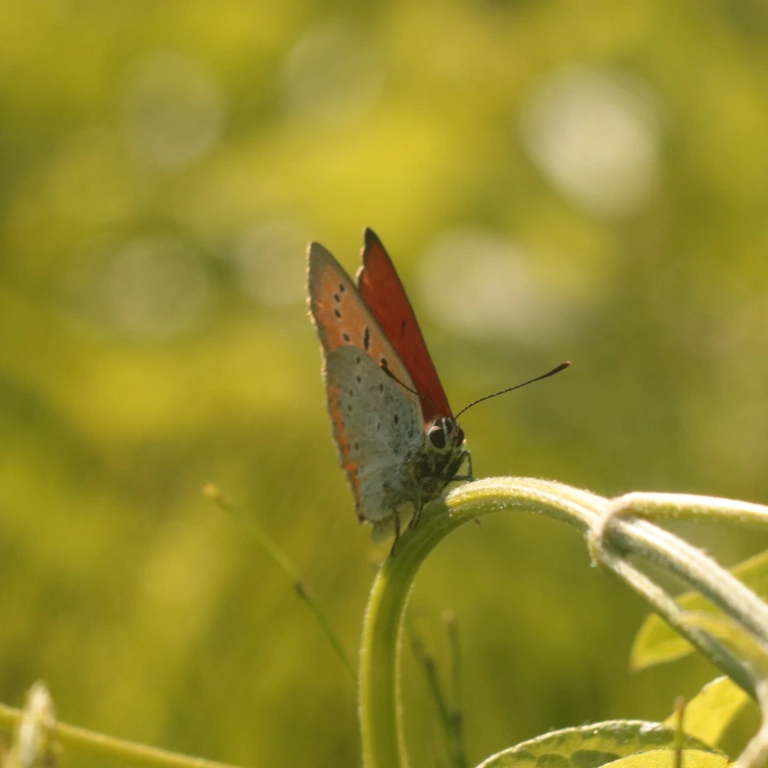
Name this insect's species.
Lycaena dispar
